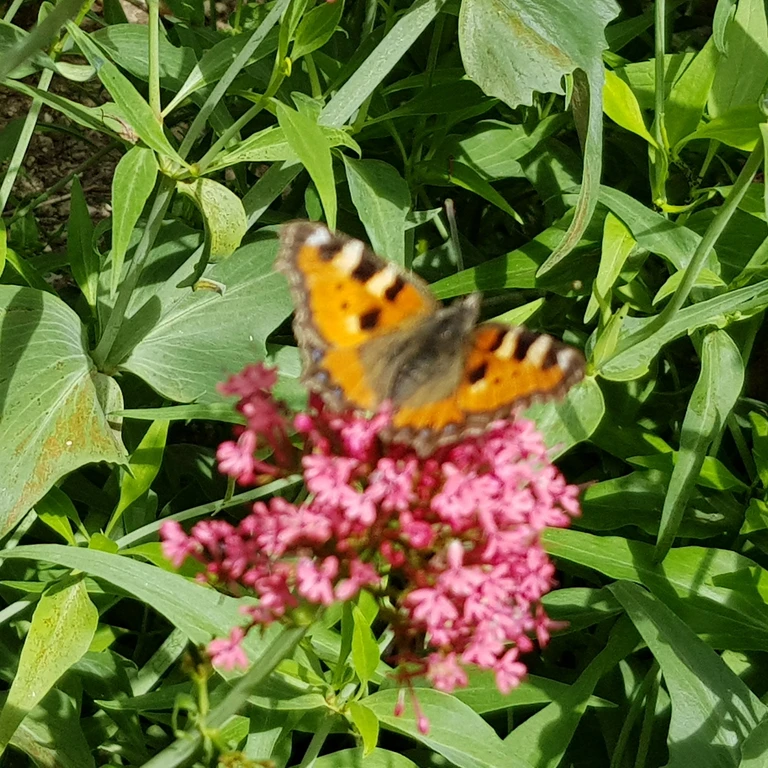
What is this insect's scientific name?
Aglais urticae
